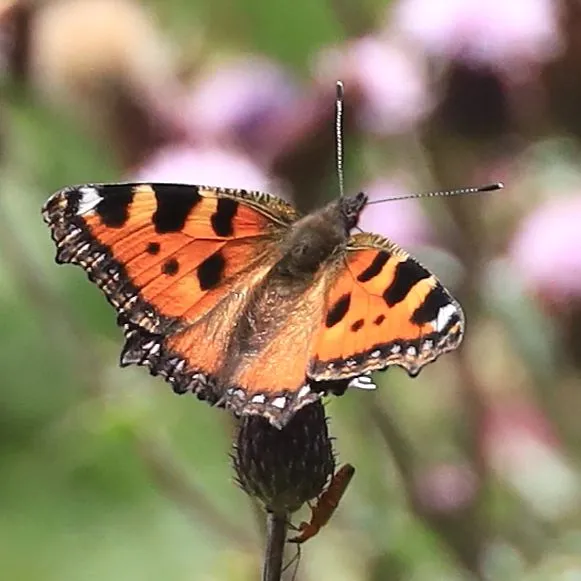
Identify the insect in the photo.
Aglais urticae
